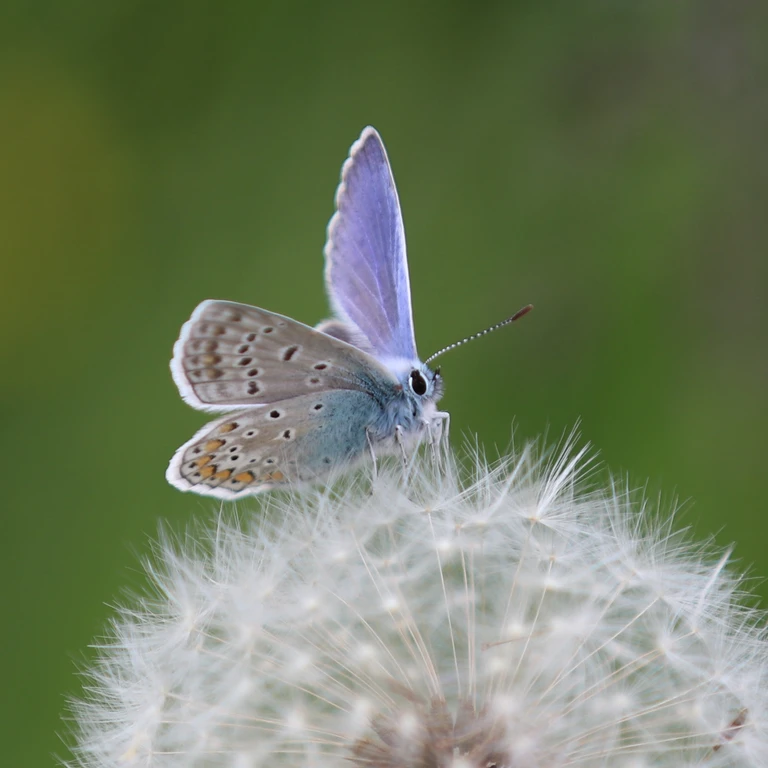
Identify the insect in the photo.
Polyommatus icarus
